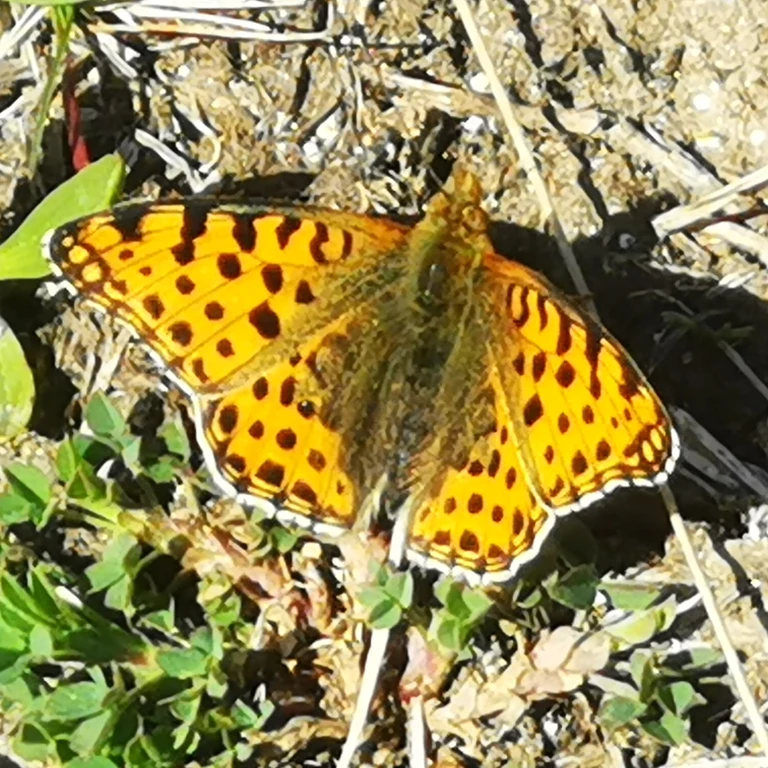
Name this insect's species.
Issoria lathonia
